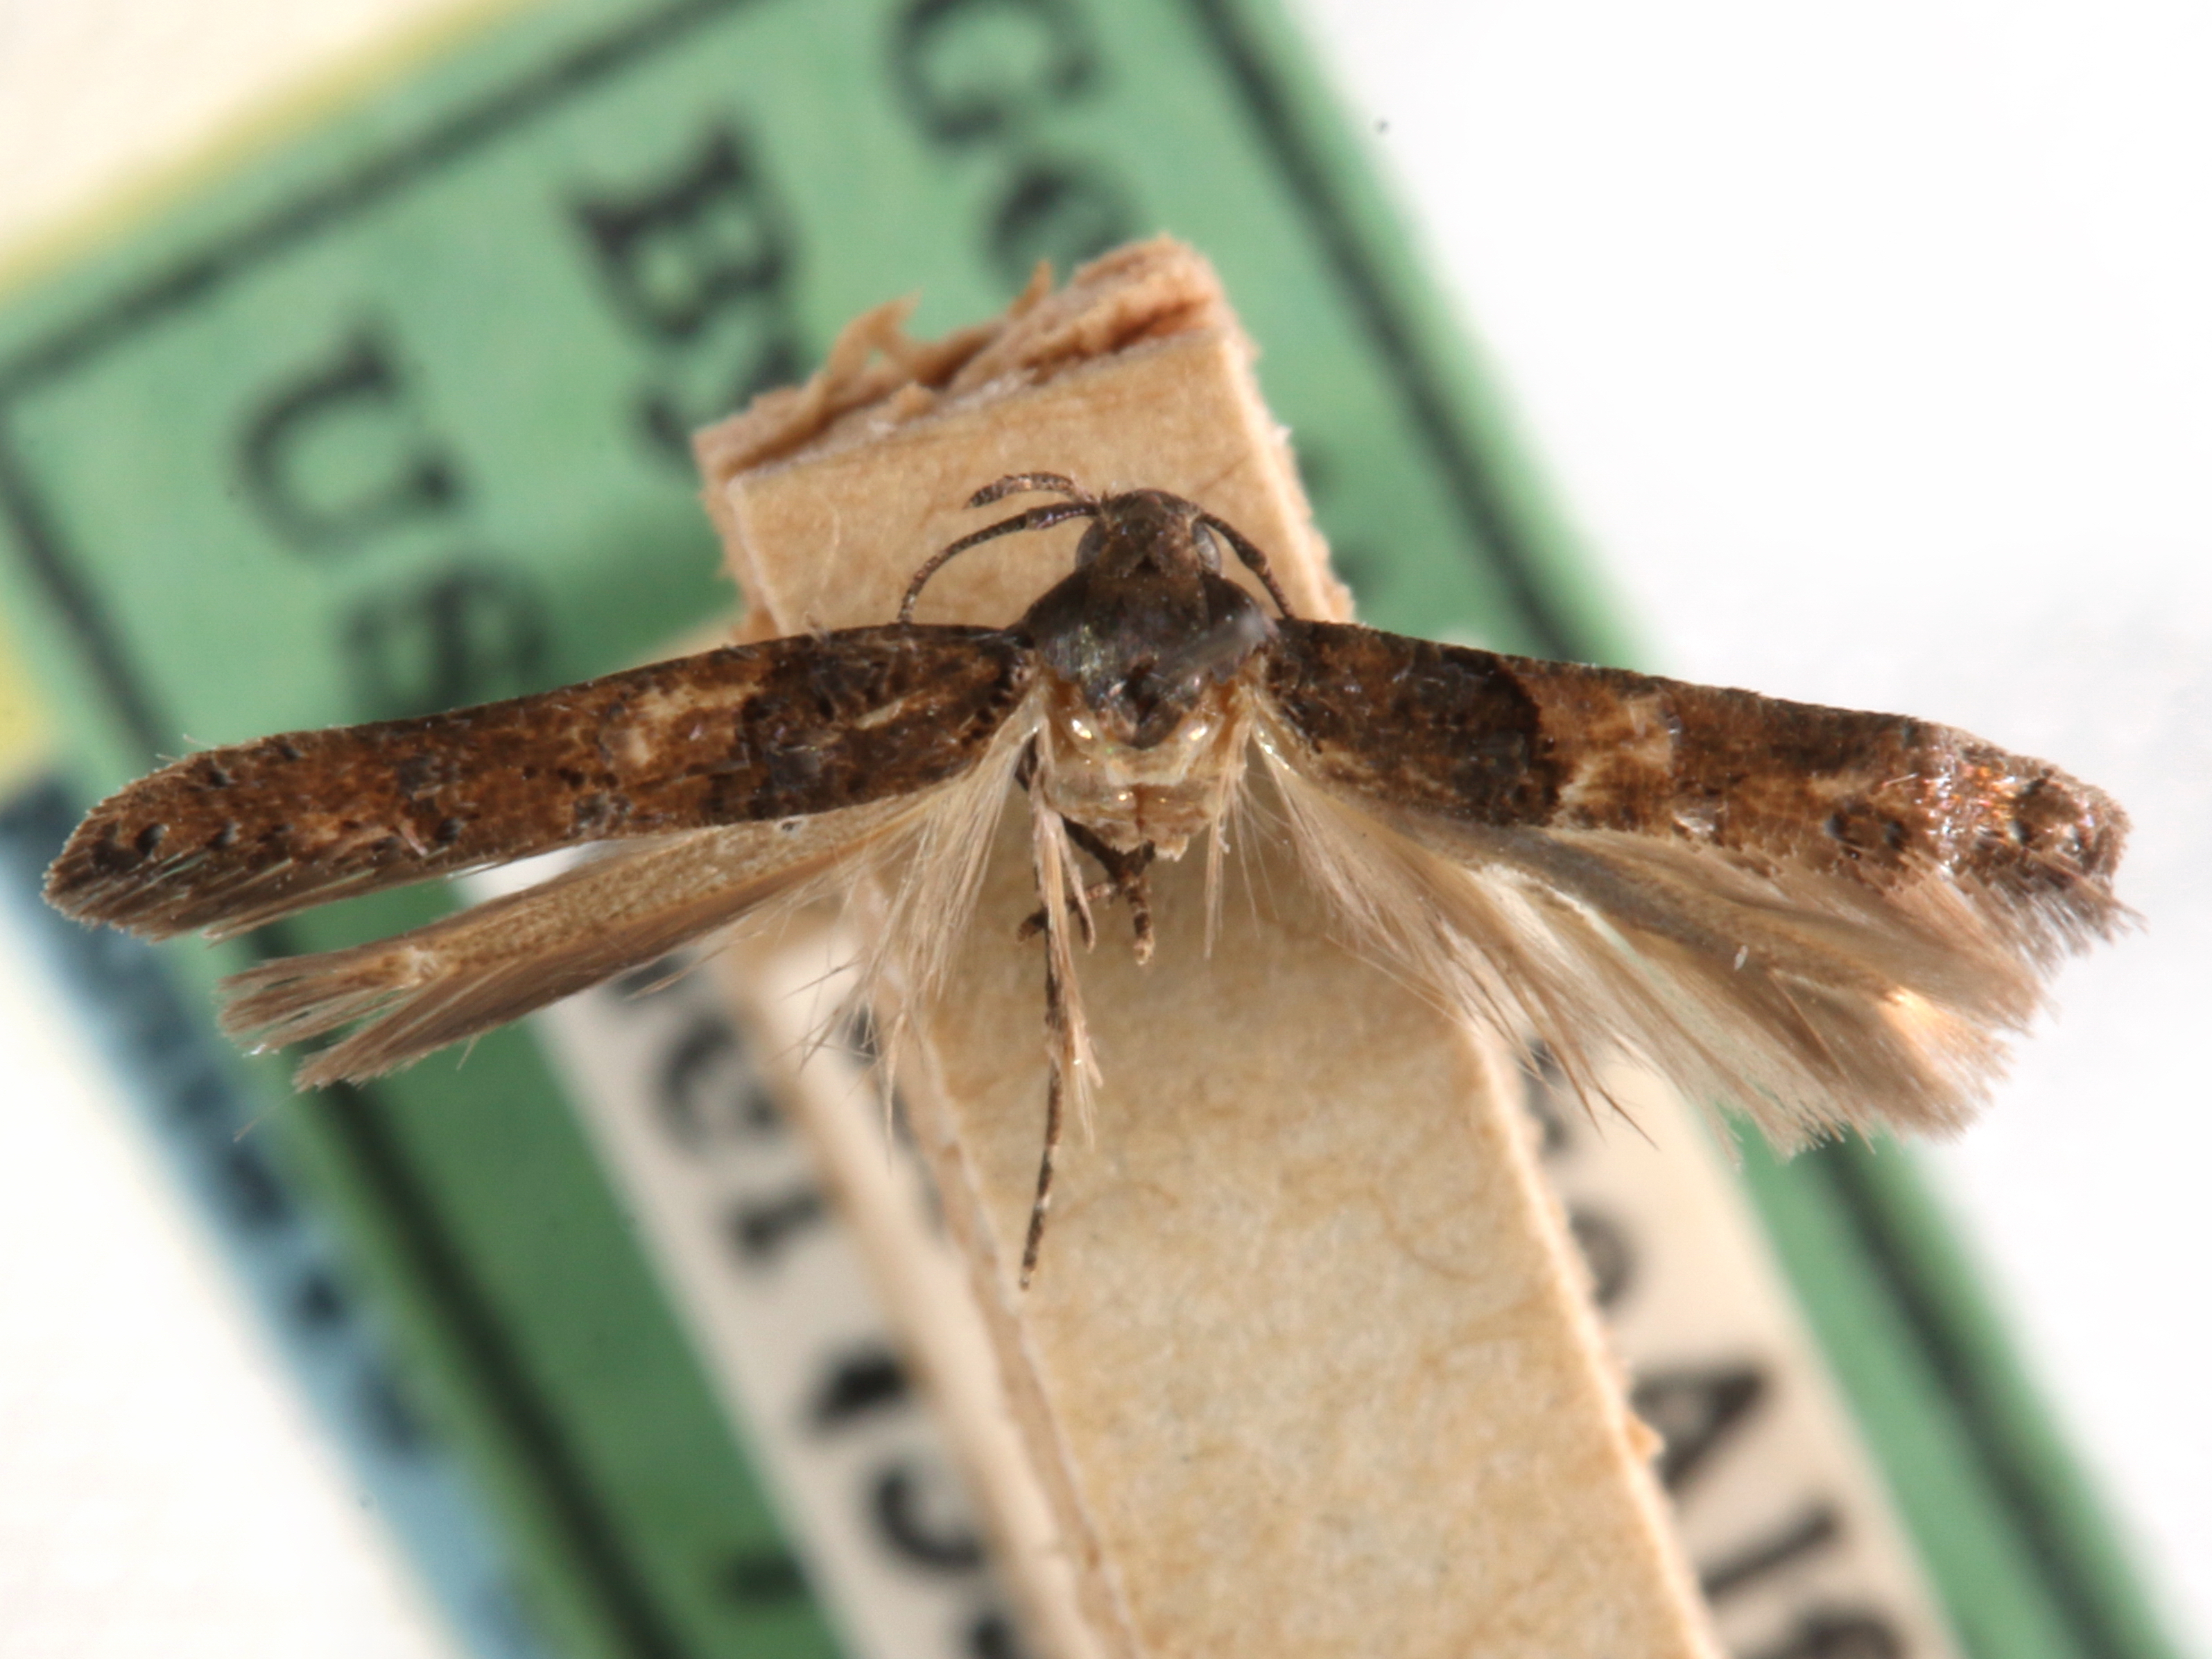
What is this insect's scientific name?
Walshia floridensis
